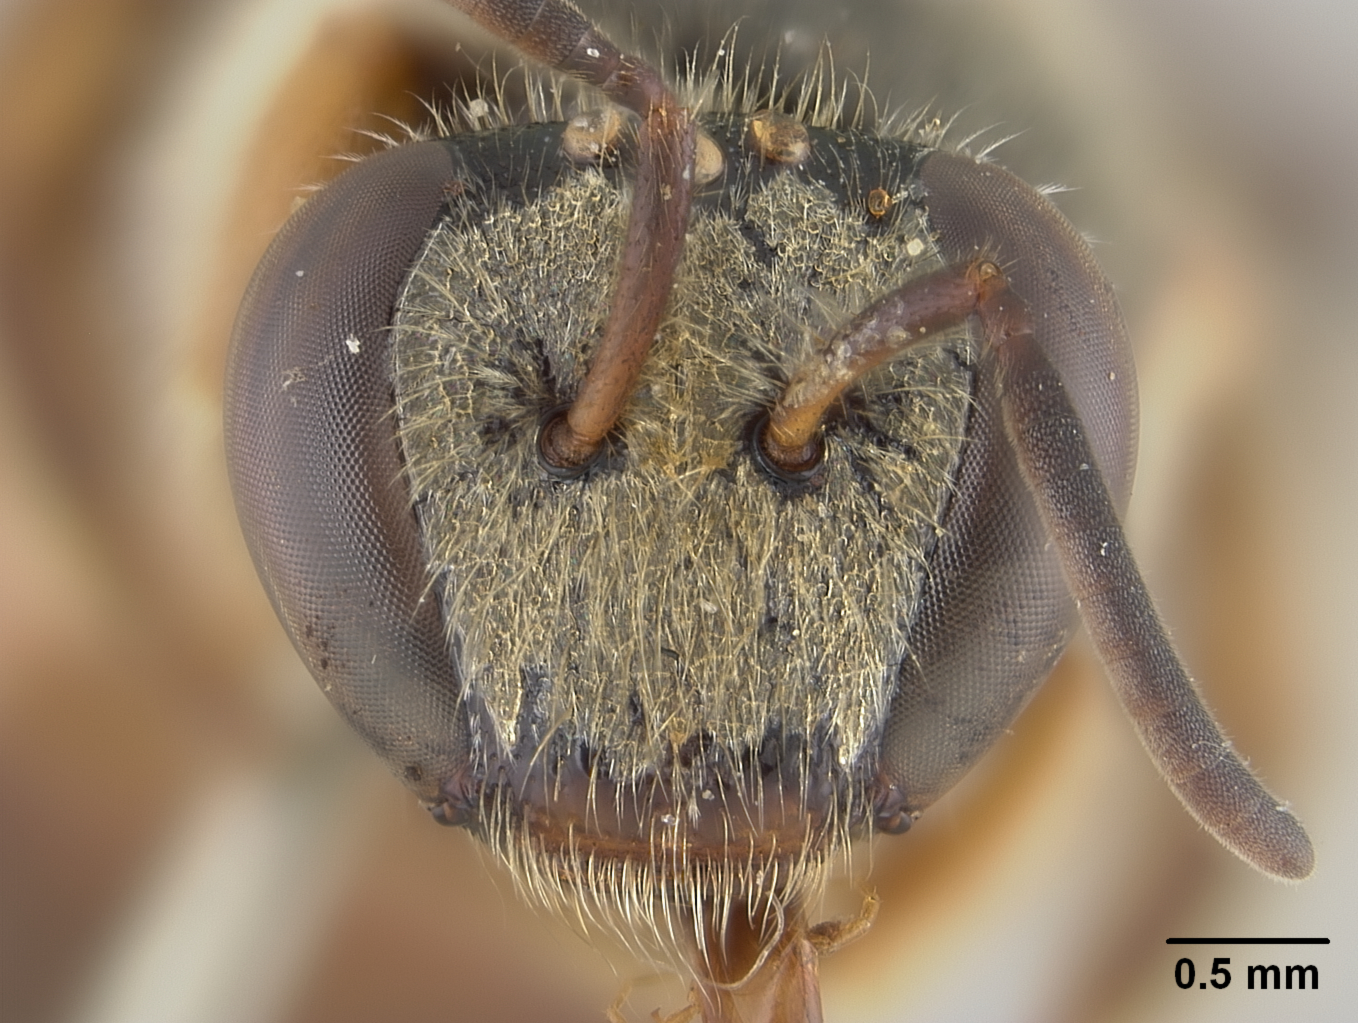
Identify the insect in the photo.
Nomia leucozonata
